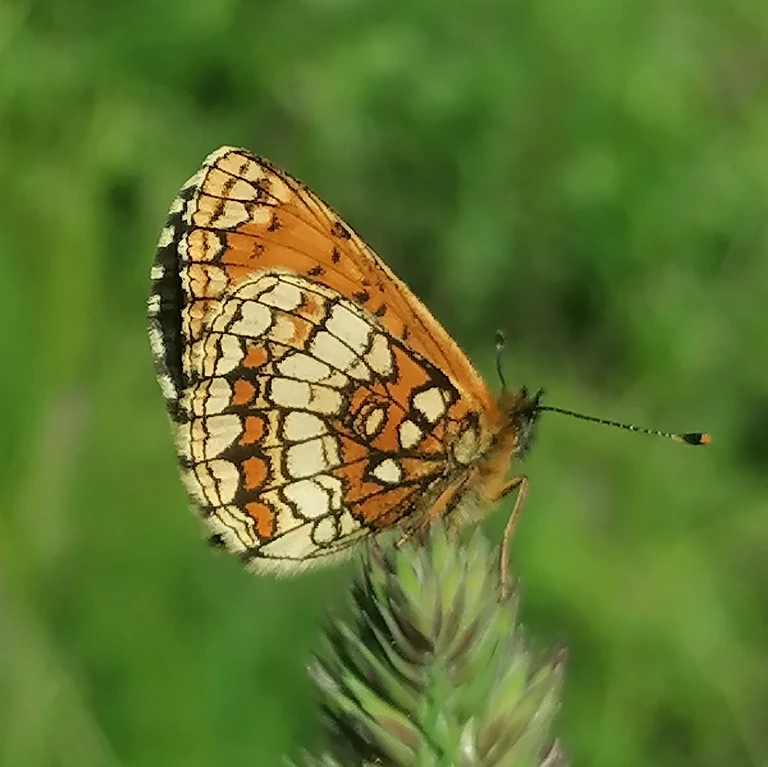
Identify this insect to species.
Melitaea athalia
